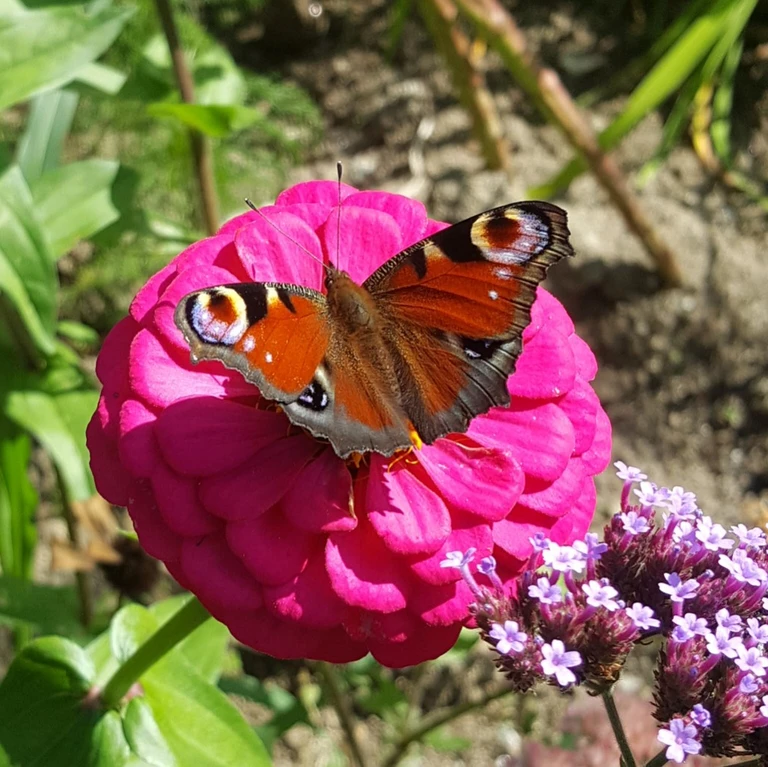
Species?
Aglais io
